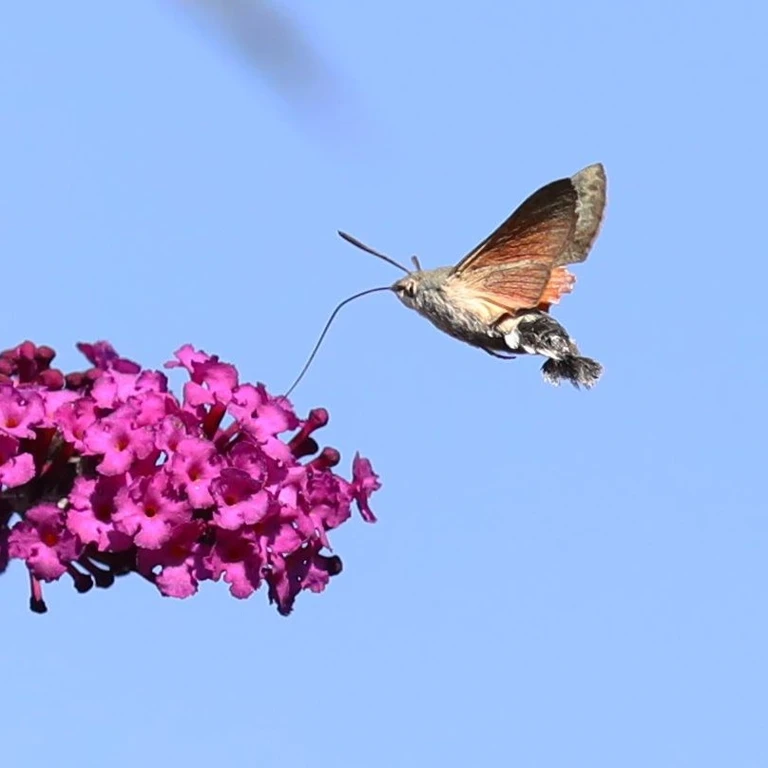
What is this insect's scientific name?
Macroglossum stellatarum
